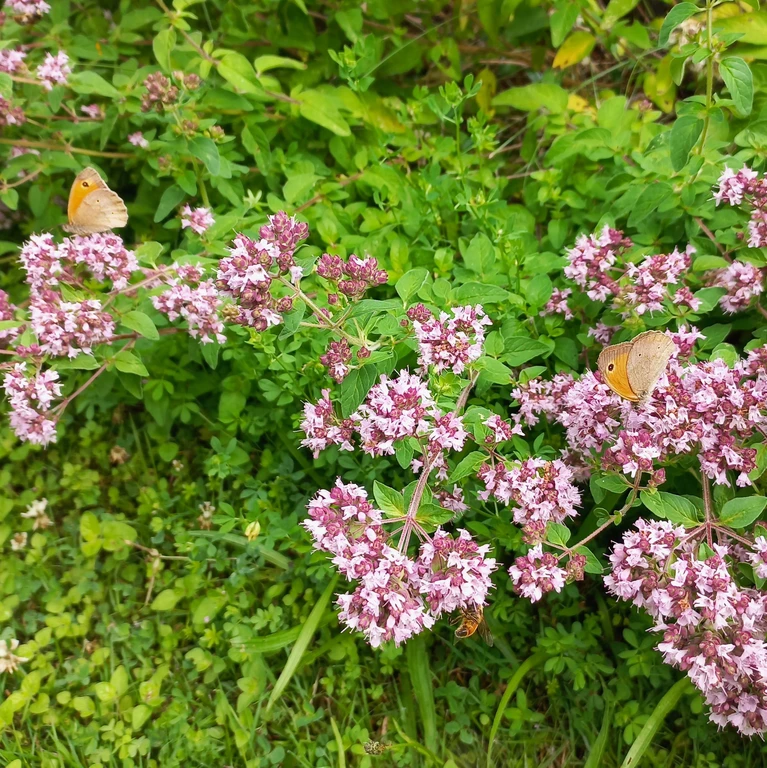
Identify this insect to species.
Maniola jurtina
